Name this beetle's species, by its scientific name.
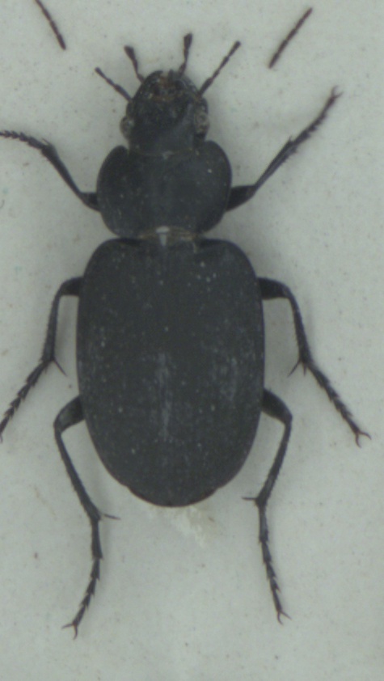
Licinus punctatulus
